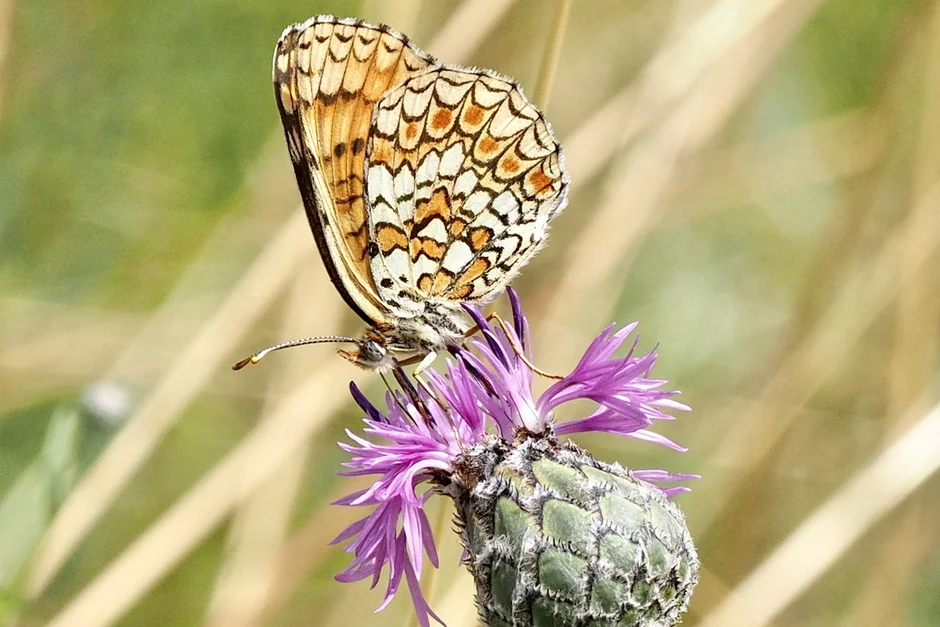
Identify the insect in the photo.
Melitaea phoebe
